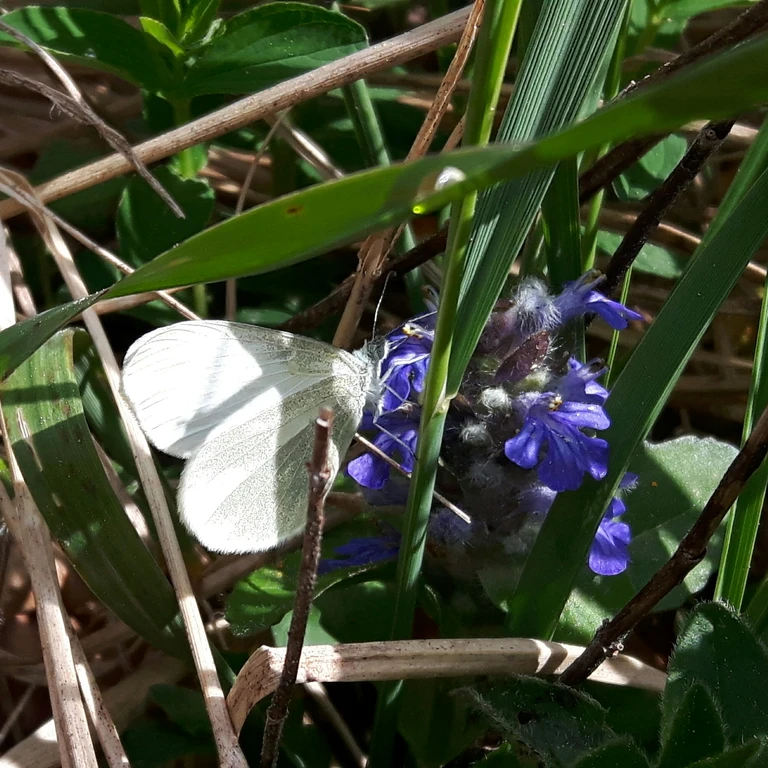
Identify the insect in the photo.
Leptidea sinapis/juvernica
